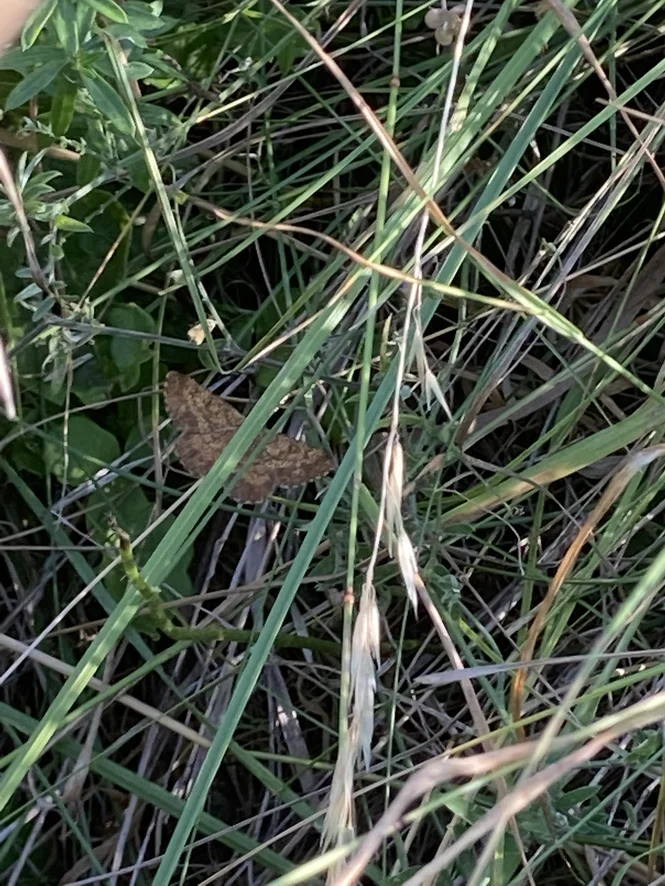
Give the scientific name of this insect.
Ematurga atomaria
